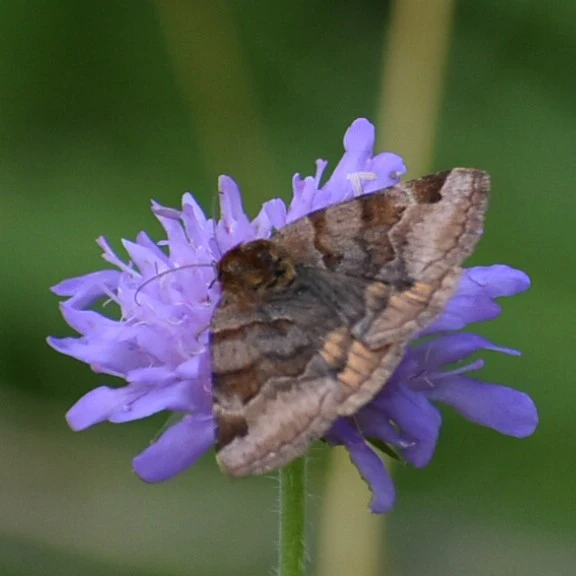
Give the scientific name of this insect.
Euclidia glyphica
